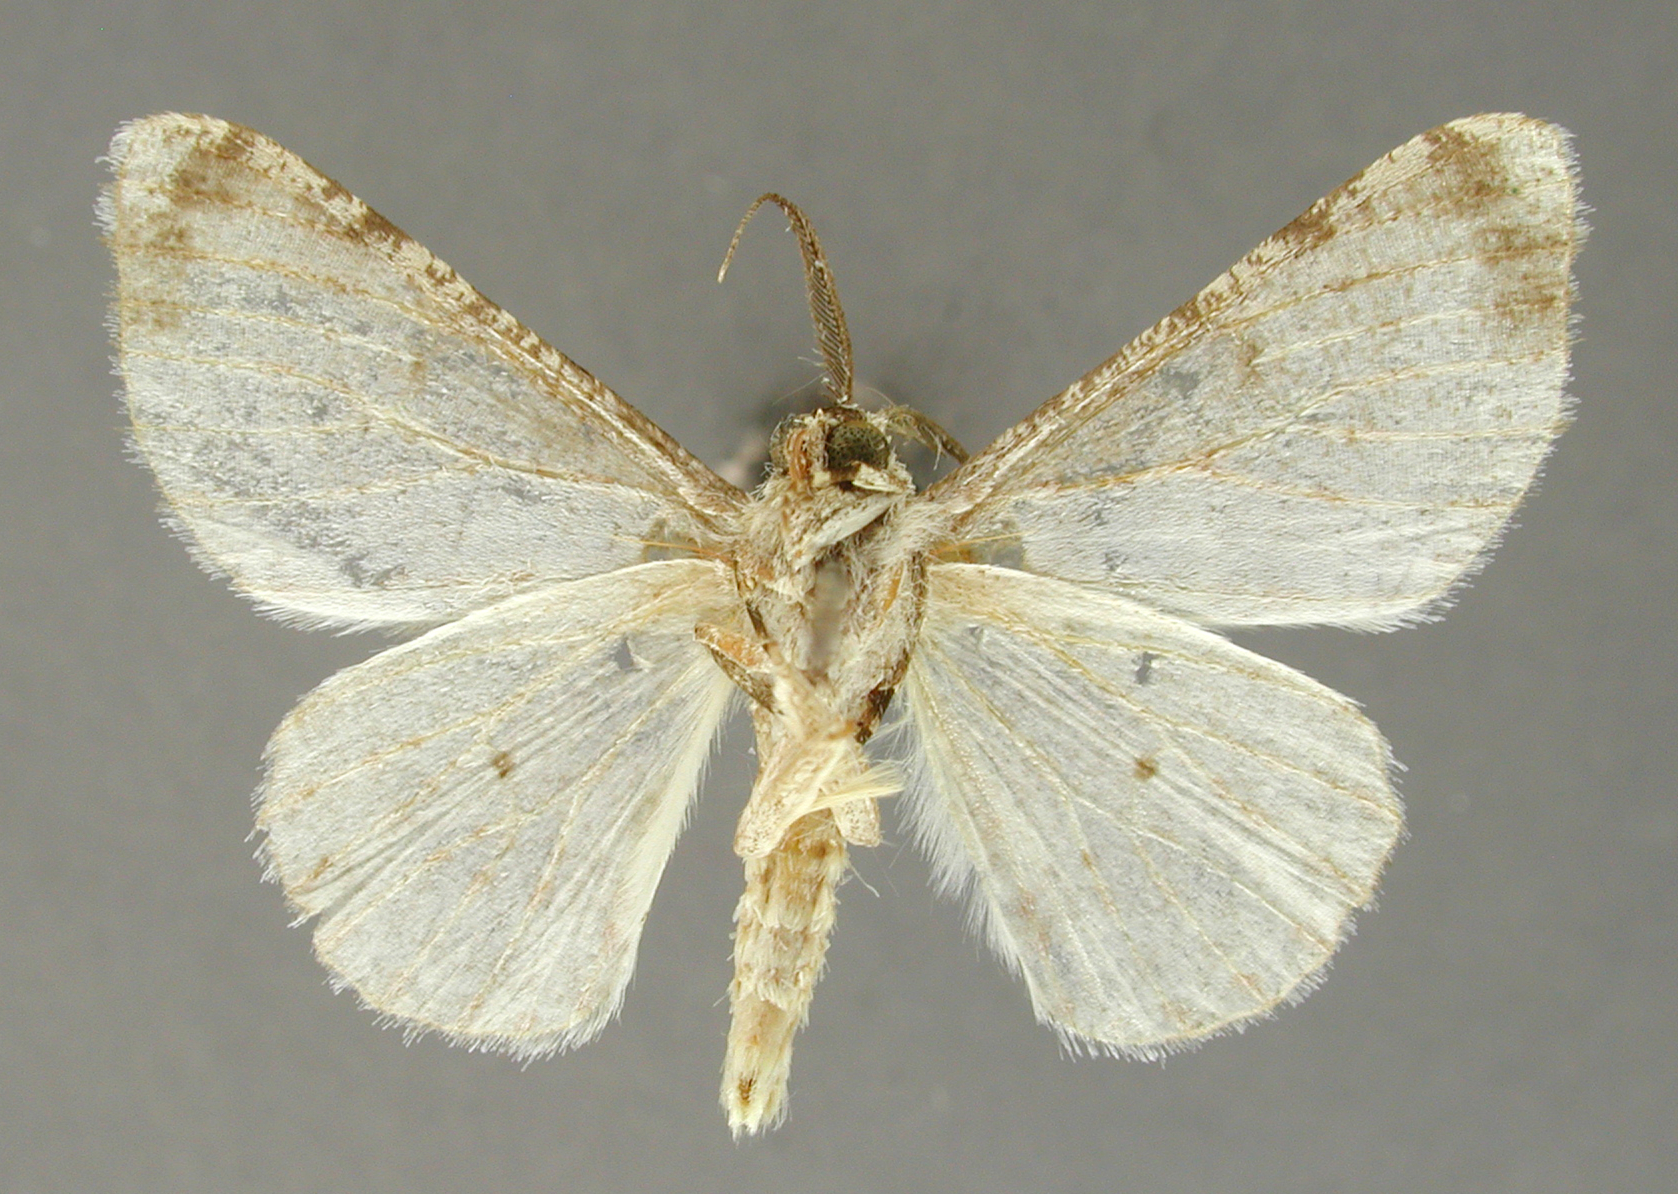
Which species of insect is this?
Nesalcis haematosticta
